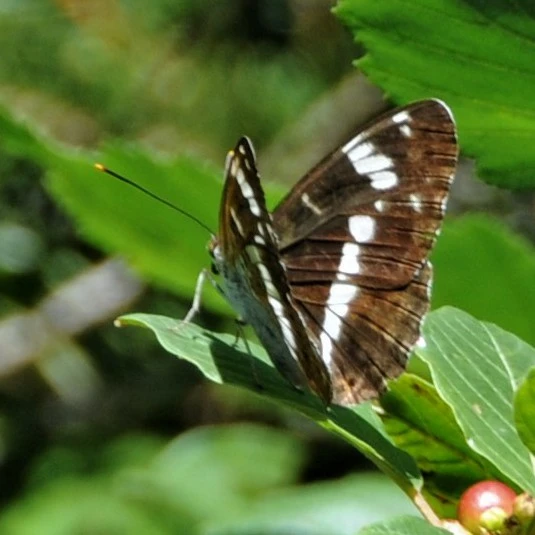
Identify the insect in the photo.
Limenitis camilla (also Ladoga camilla)
